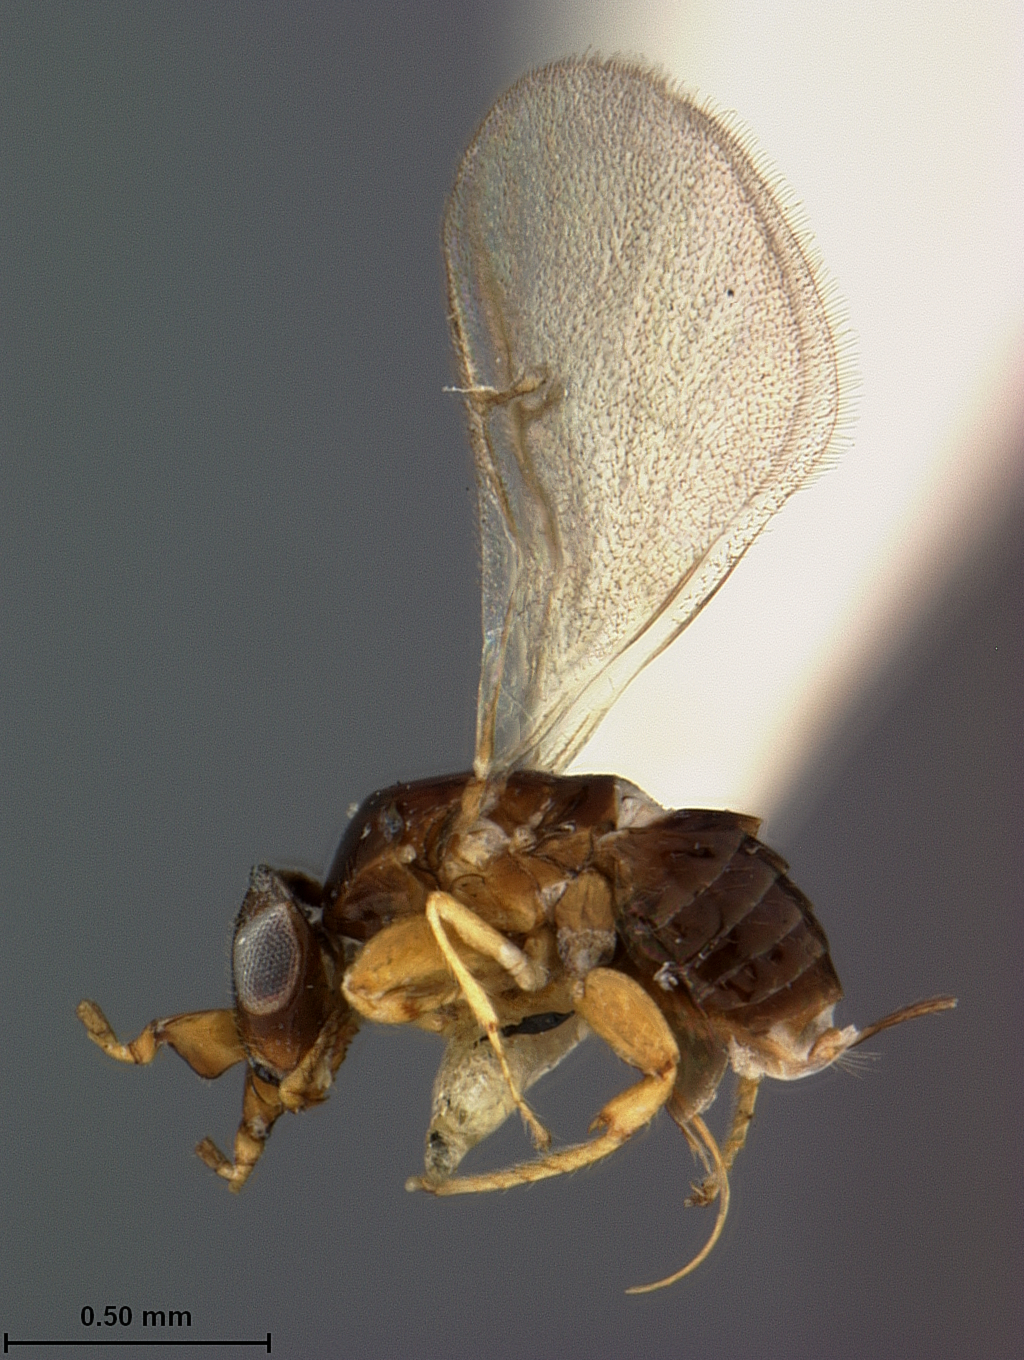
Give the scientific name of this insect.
Kradibia brownii
